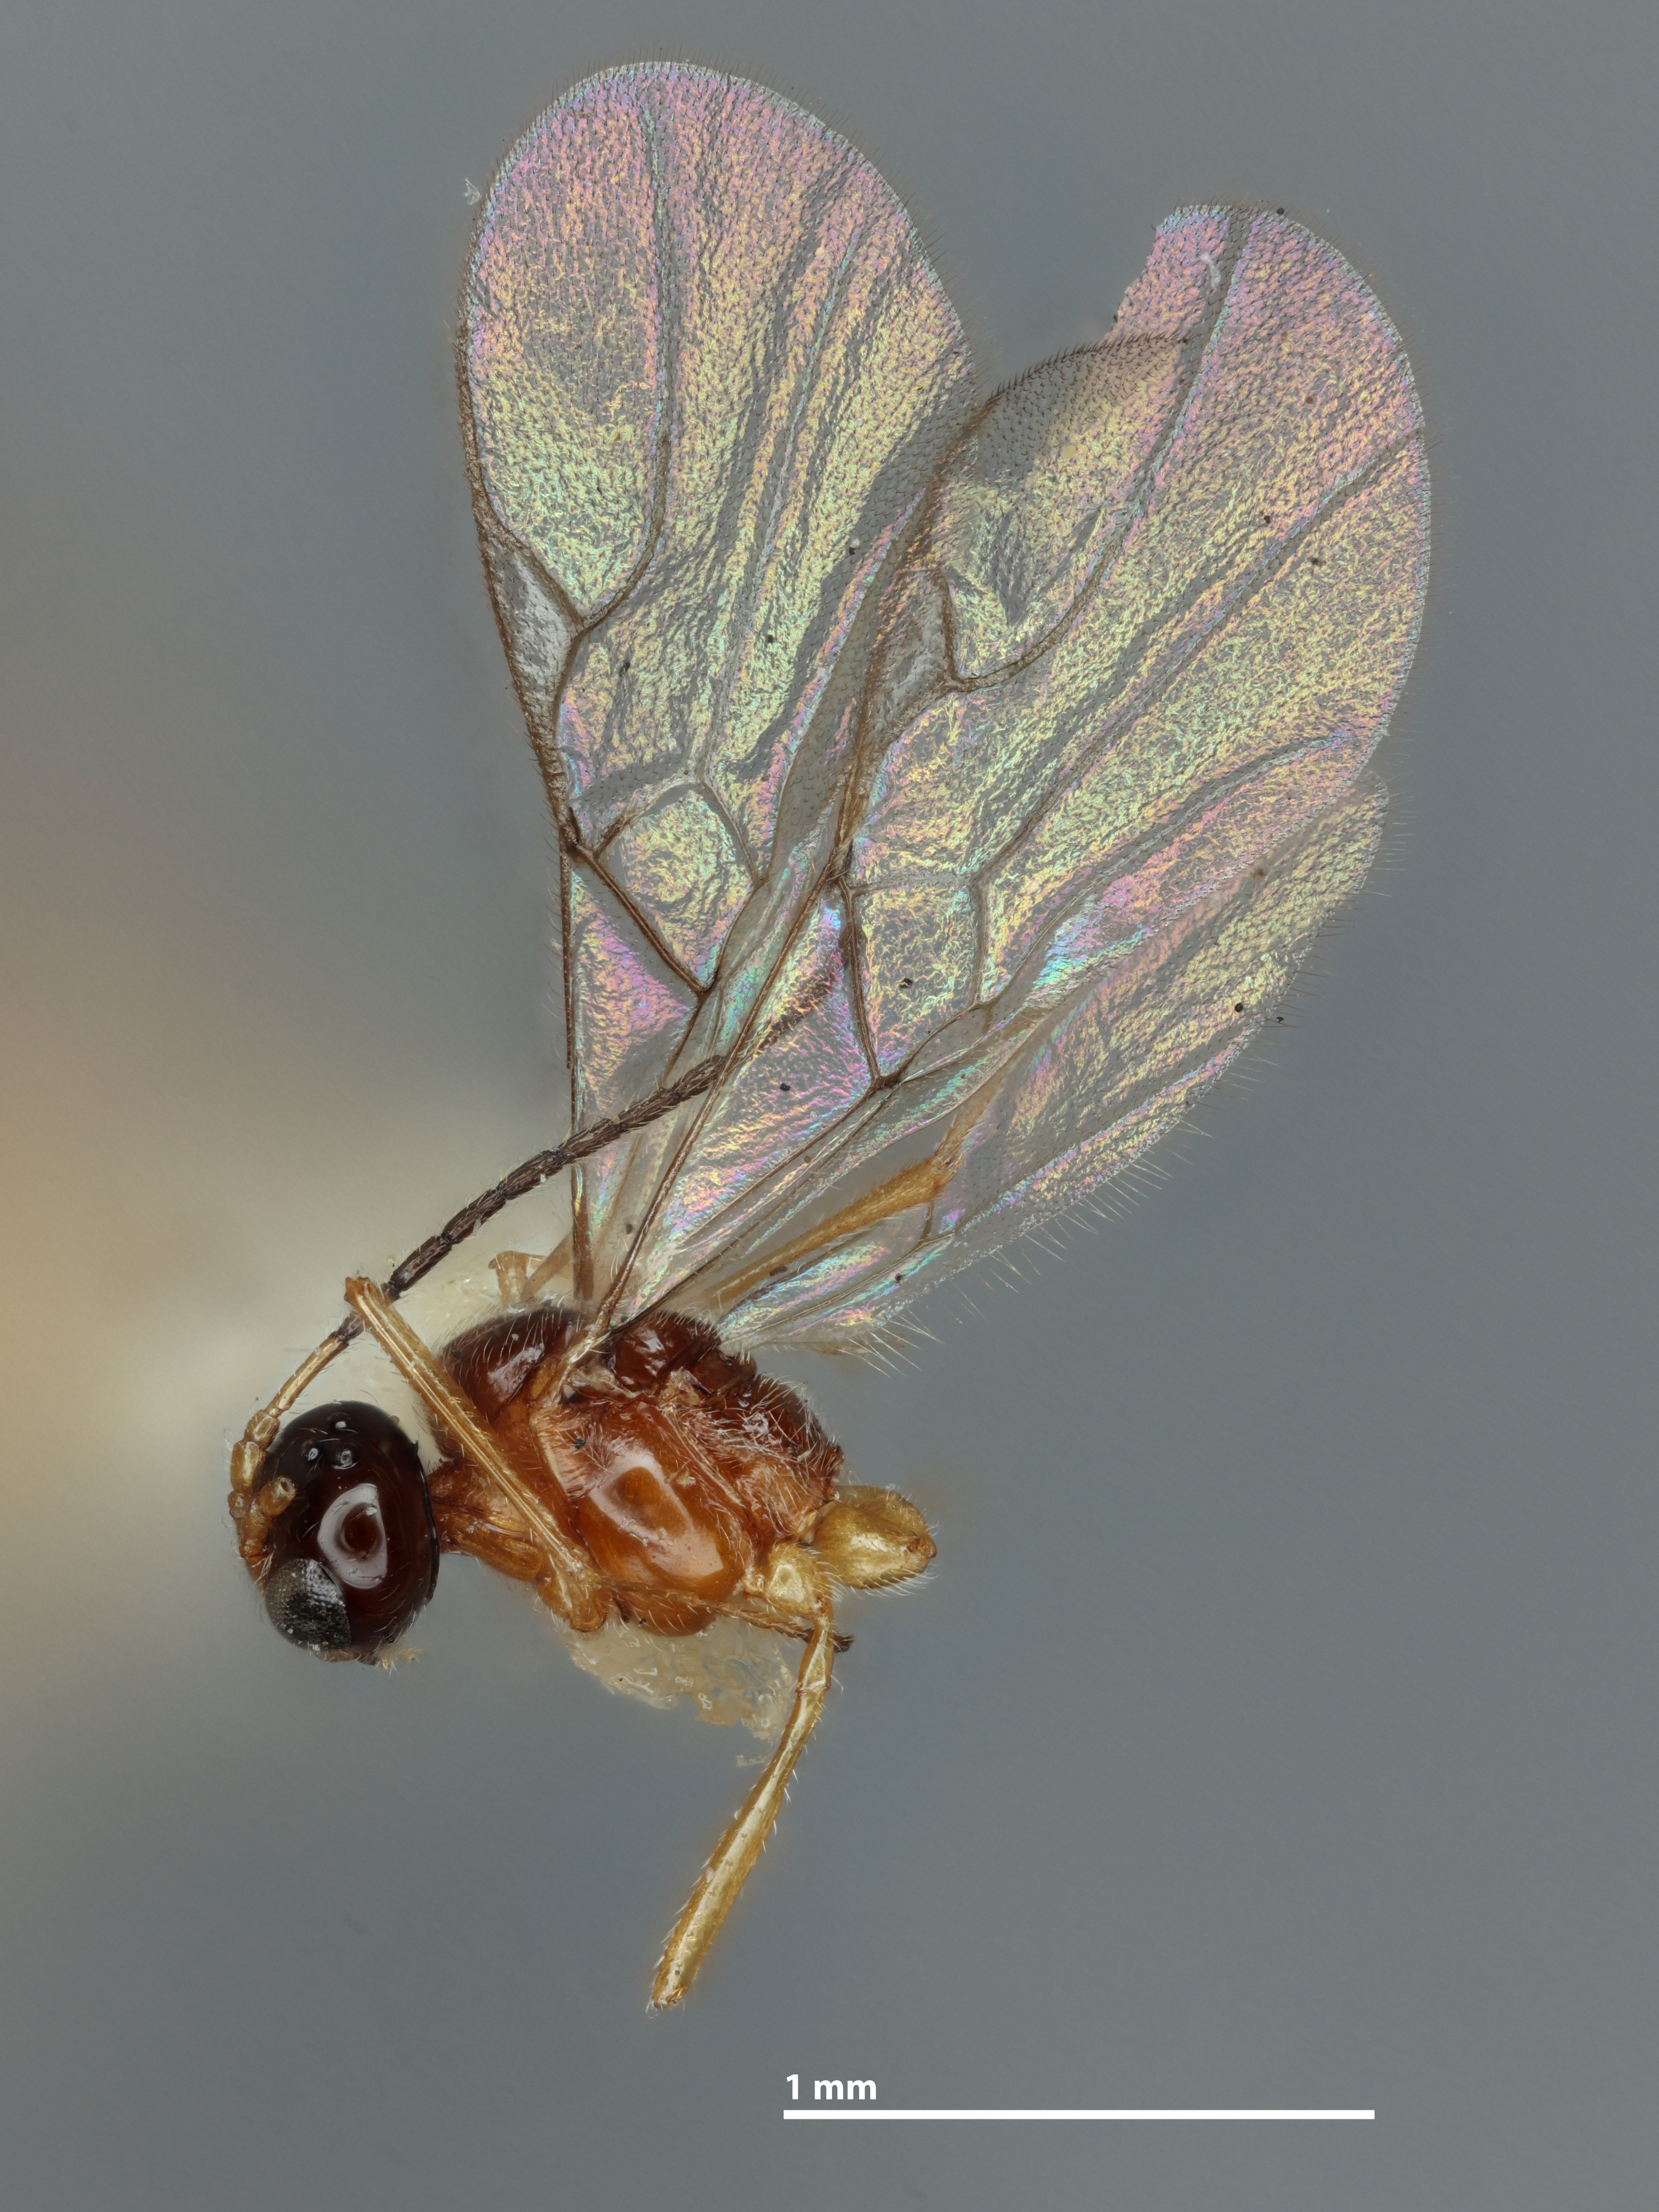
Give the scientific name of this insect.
Praon orientale
